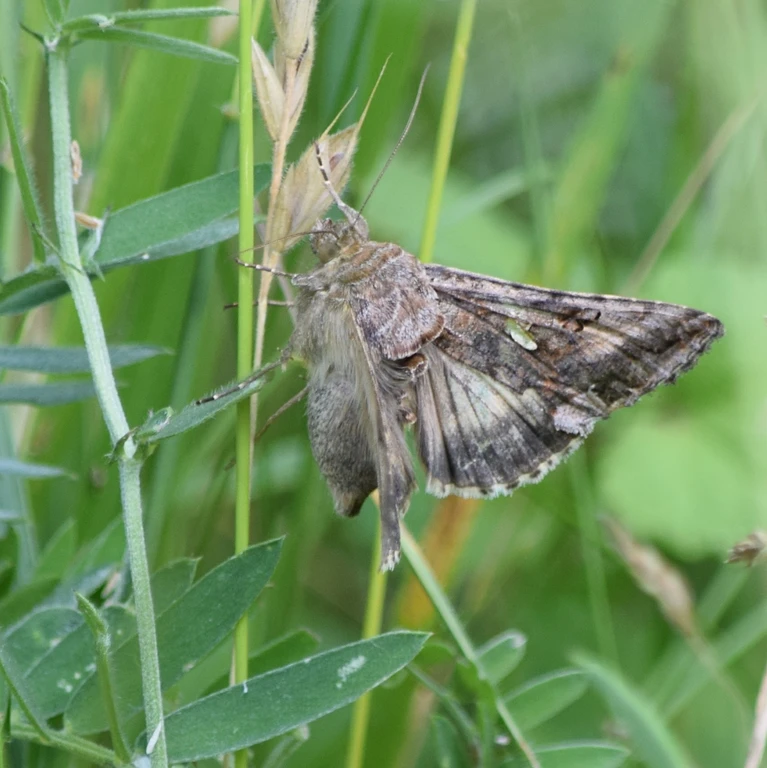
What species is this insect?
Autographa gamma
